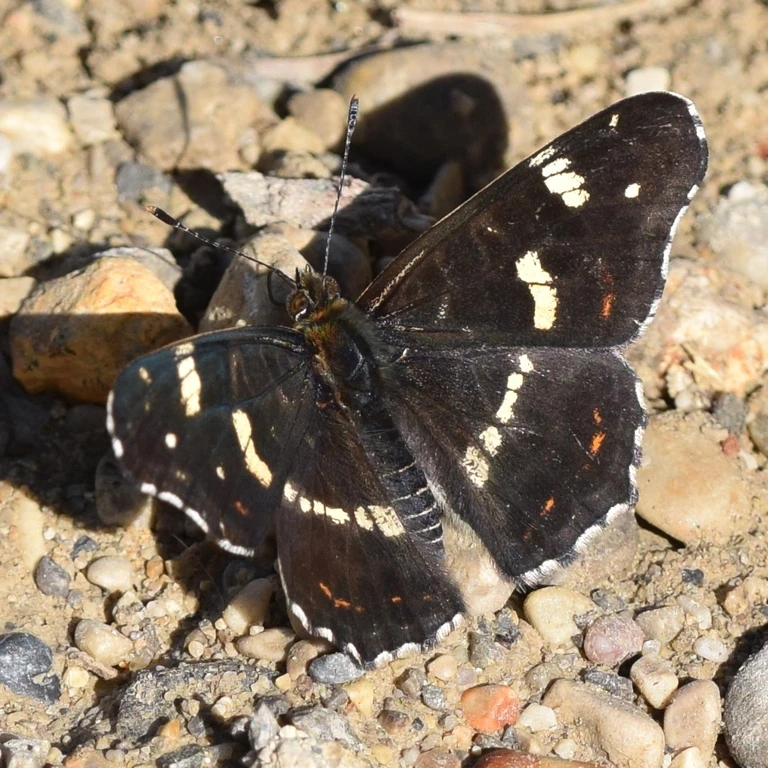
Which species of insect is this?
Araschnia levana
